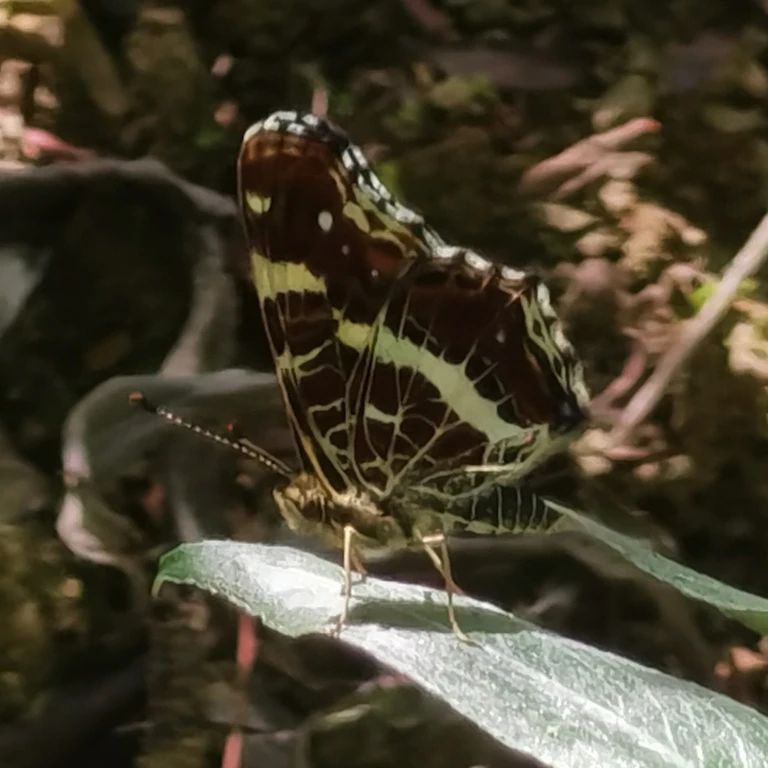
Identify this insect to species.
Araschnia levana
